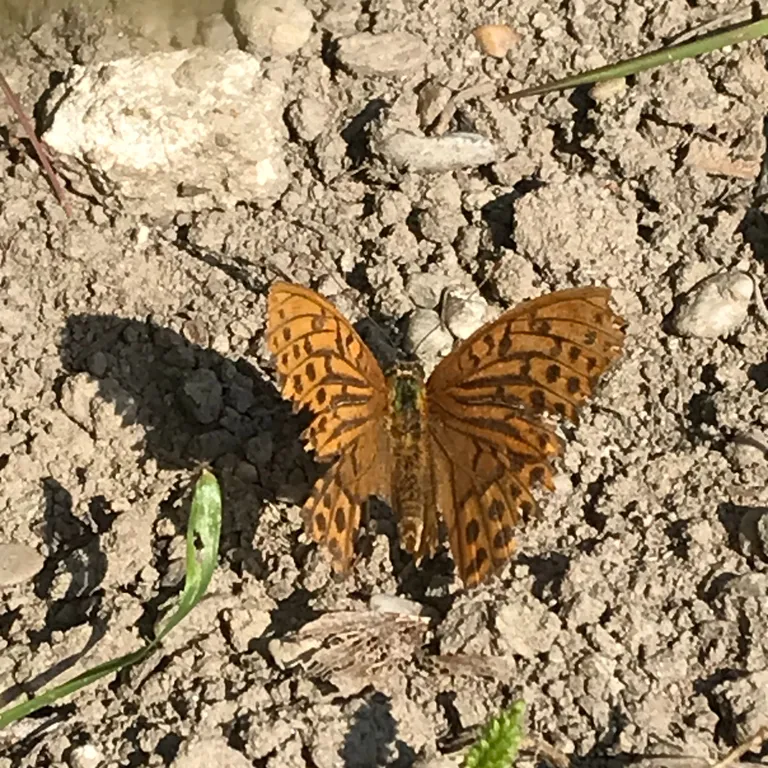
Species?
Argynnis paphia
